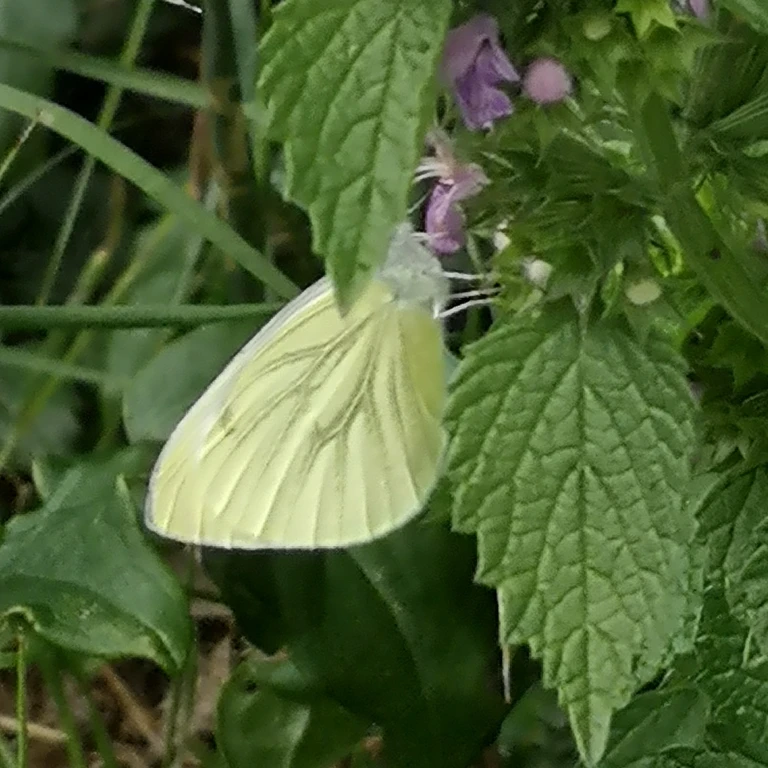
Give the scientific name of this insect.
Pieris napi
